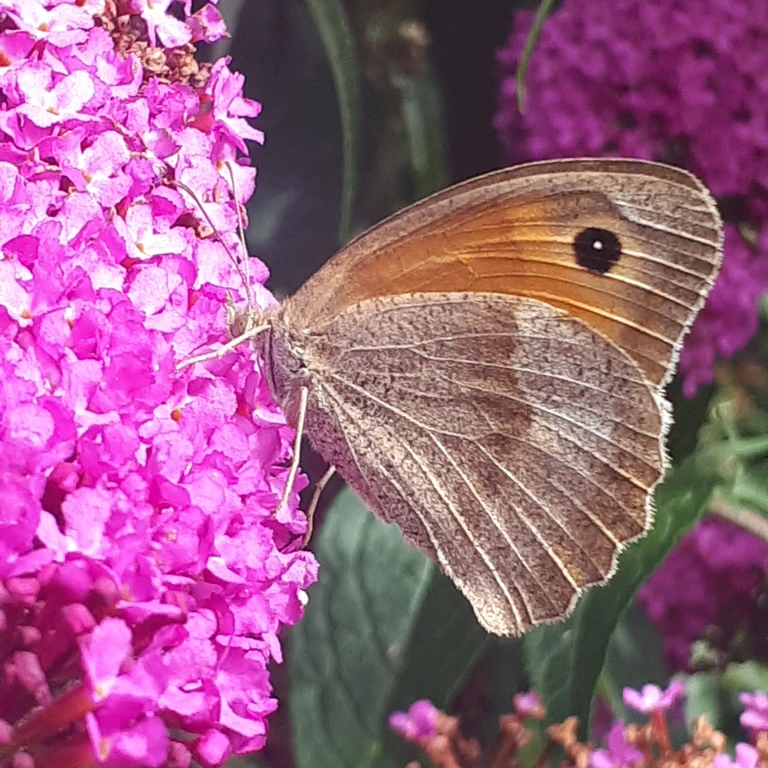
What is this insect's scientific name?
Maniola jurtina
